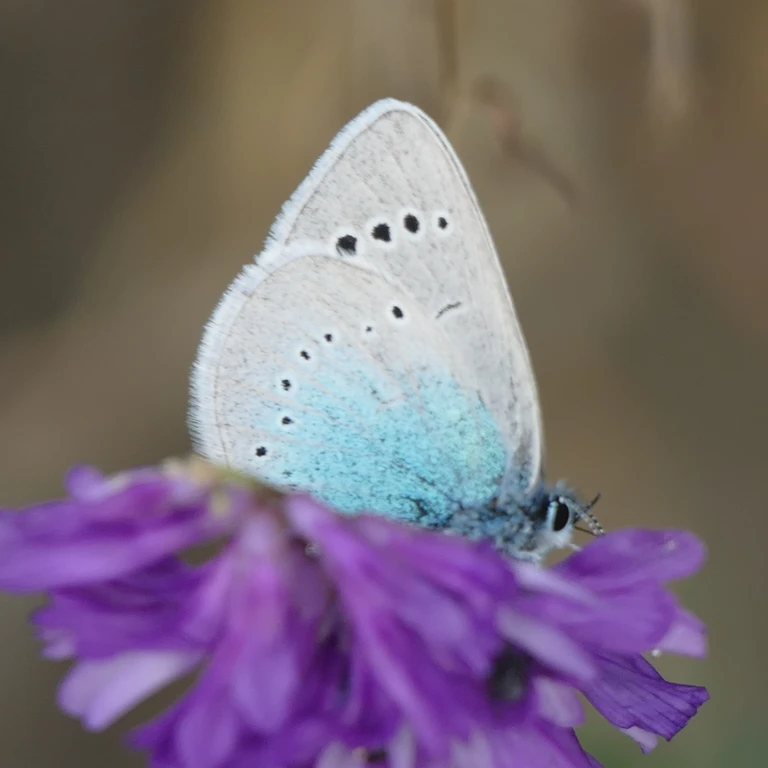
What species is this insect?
Glaucopsyche alexis
